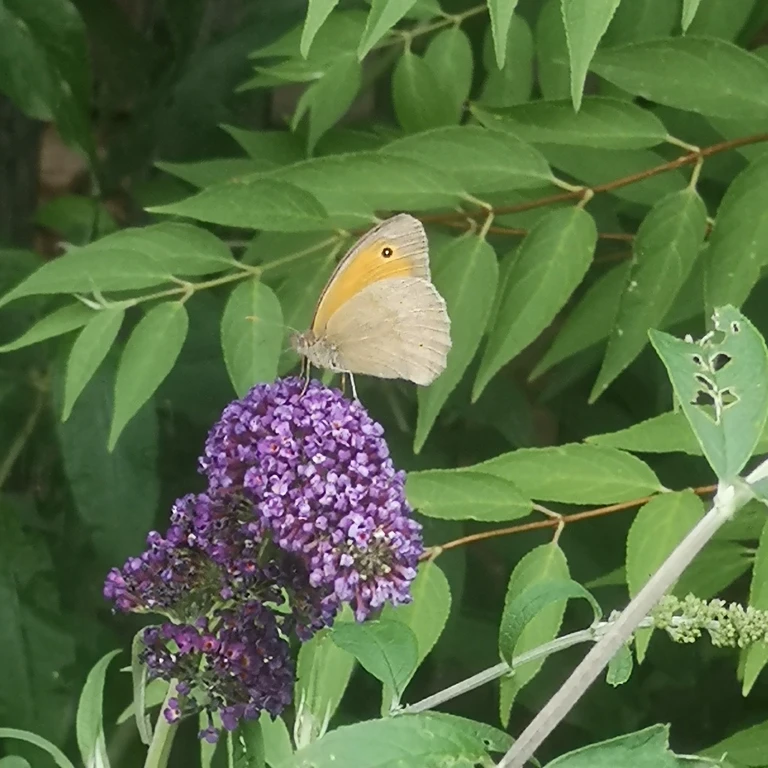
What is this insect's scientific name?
Maniola jurtina
